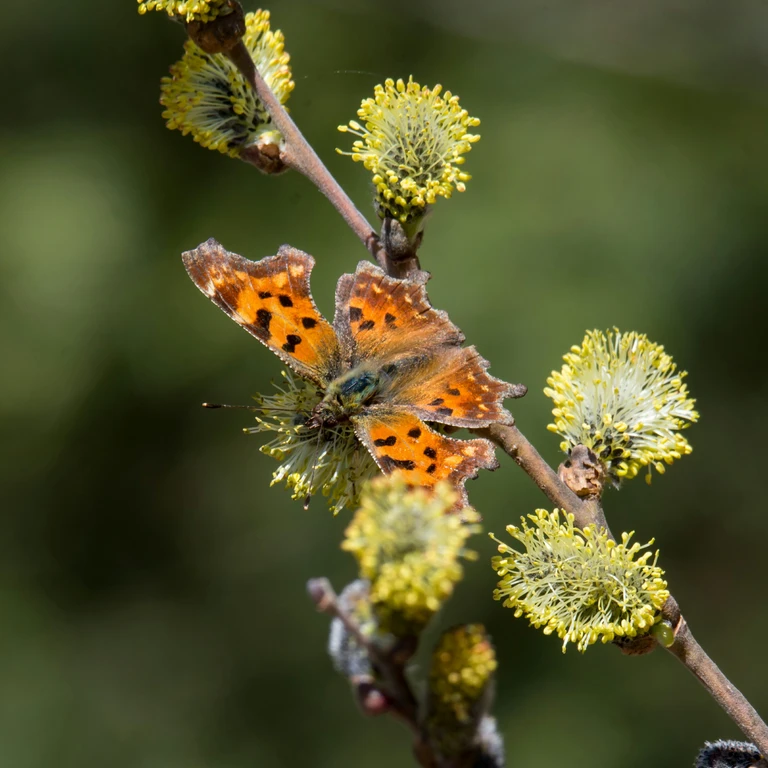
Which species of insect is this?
Polygonia c-album
